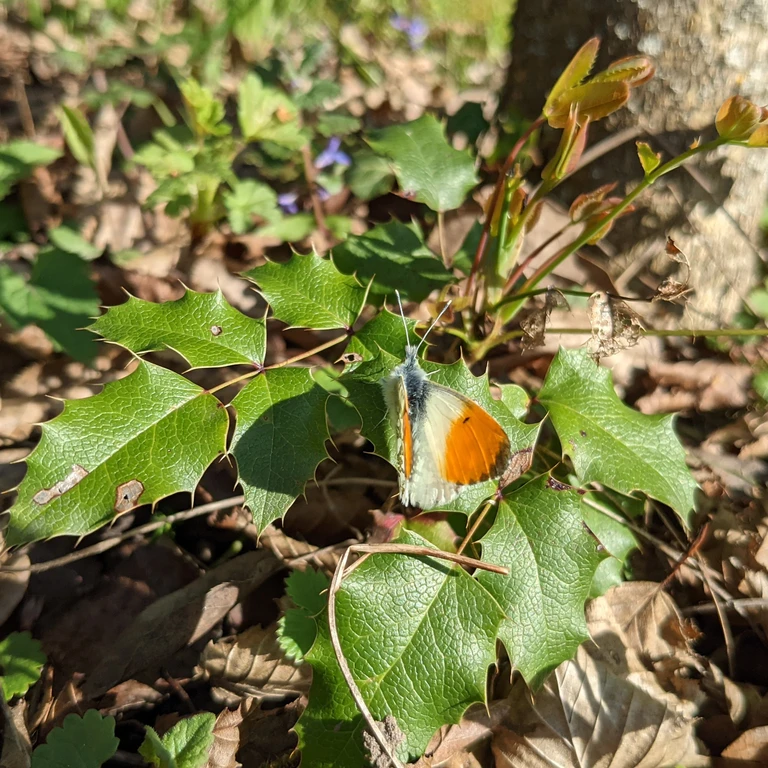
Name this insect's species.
Anthocharis cardamines
